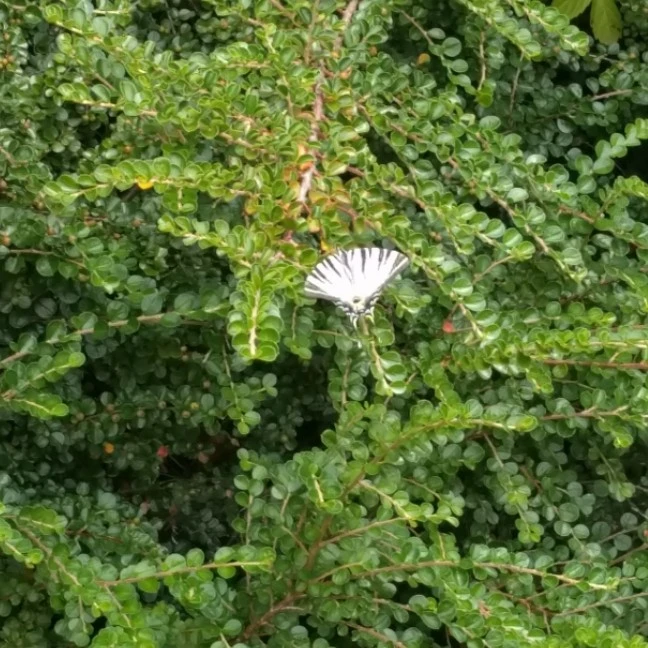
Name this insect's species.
Iphiclides podalirius
